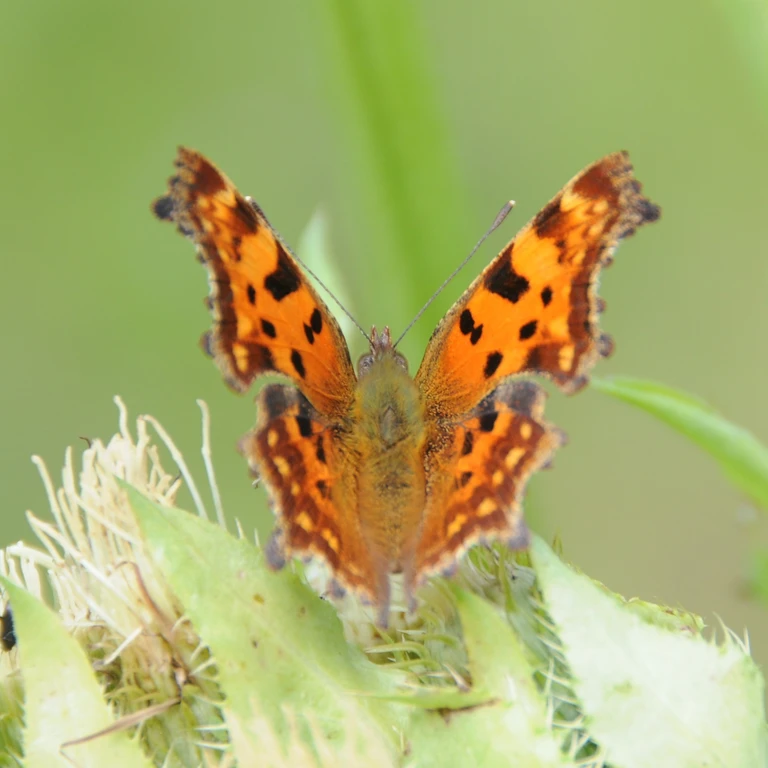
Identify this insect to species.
Polygonia c-album
